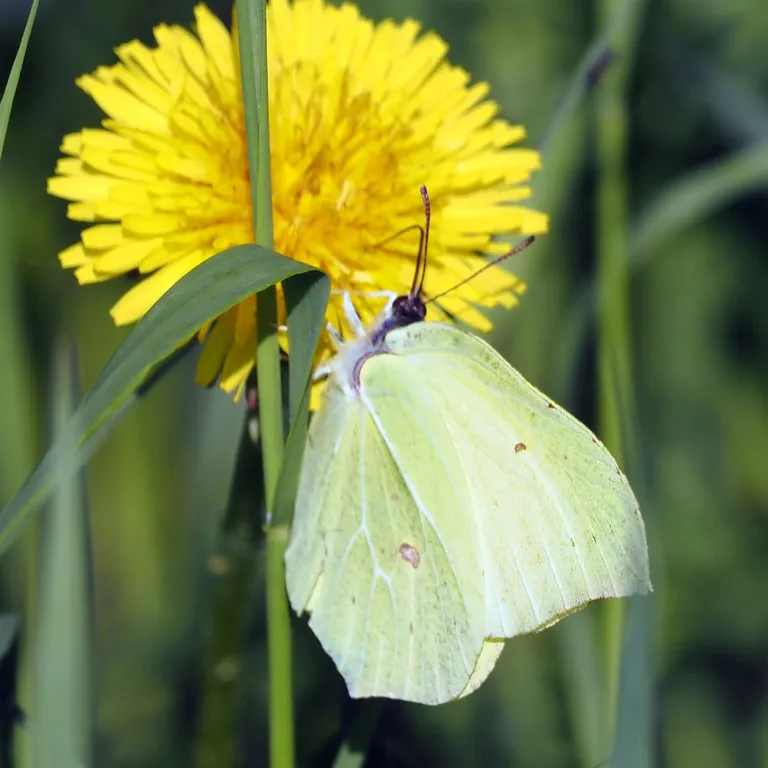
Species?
Gonepteryx rhamni
